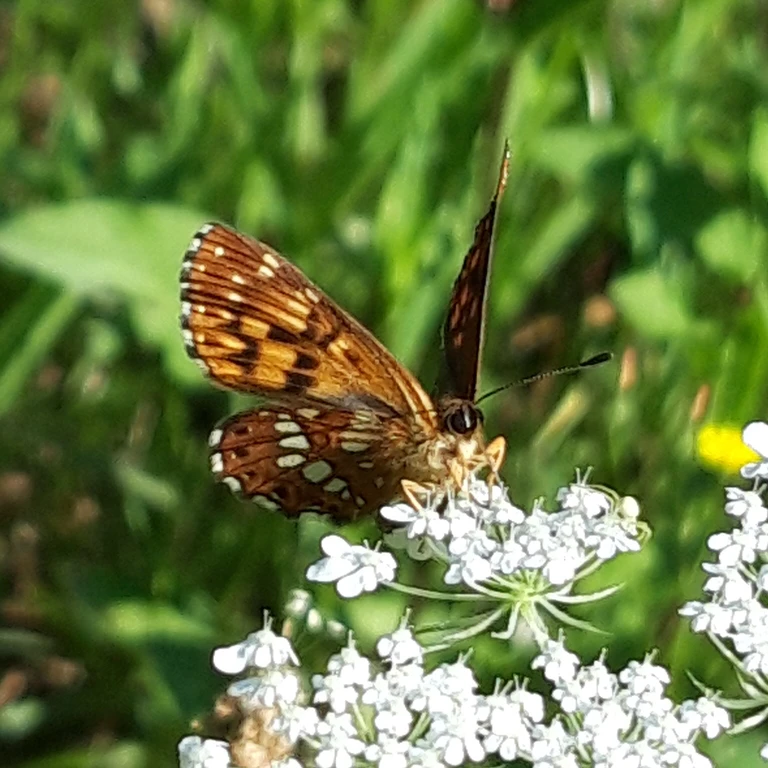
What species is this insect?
Hamearis lucina
